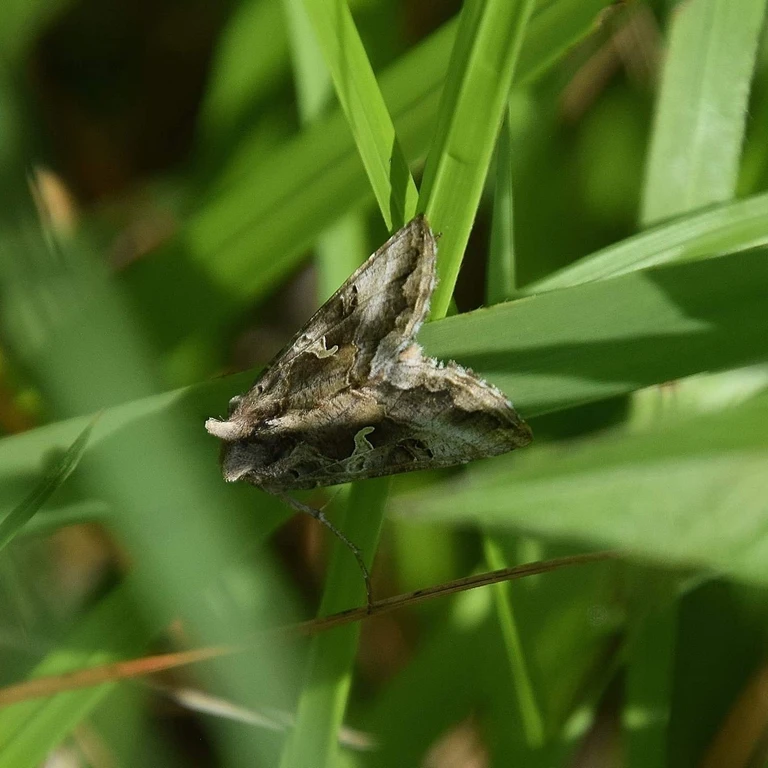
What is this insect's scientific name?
Autographa gamma
